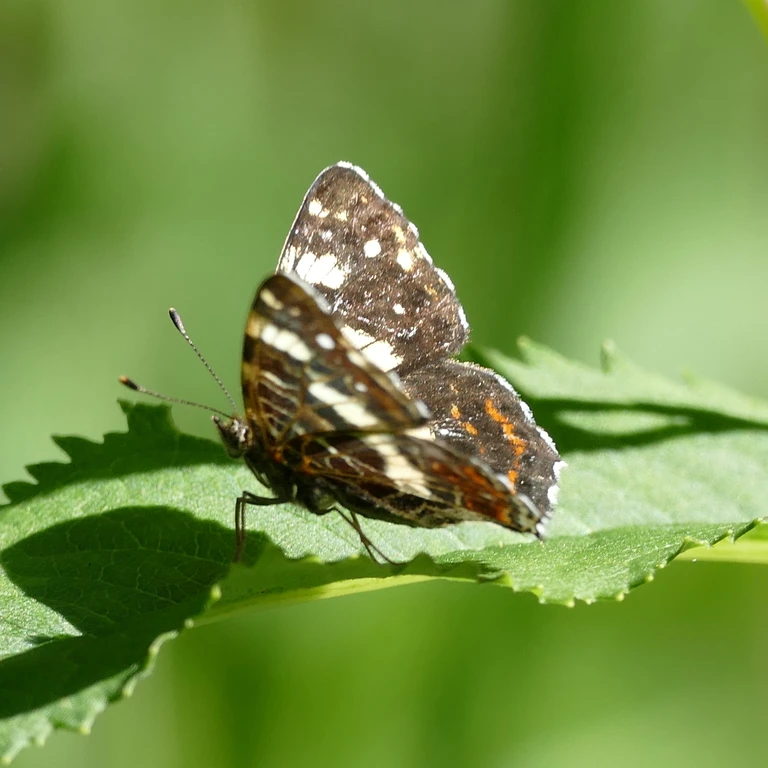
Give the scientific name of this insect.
Araschnia levana
